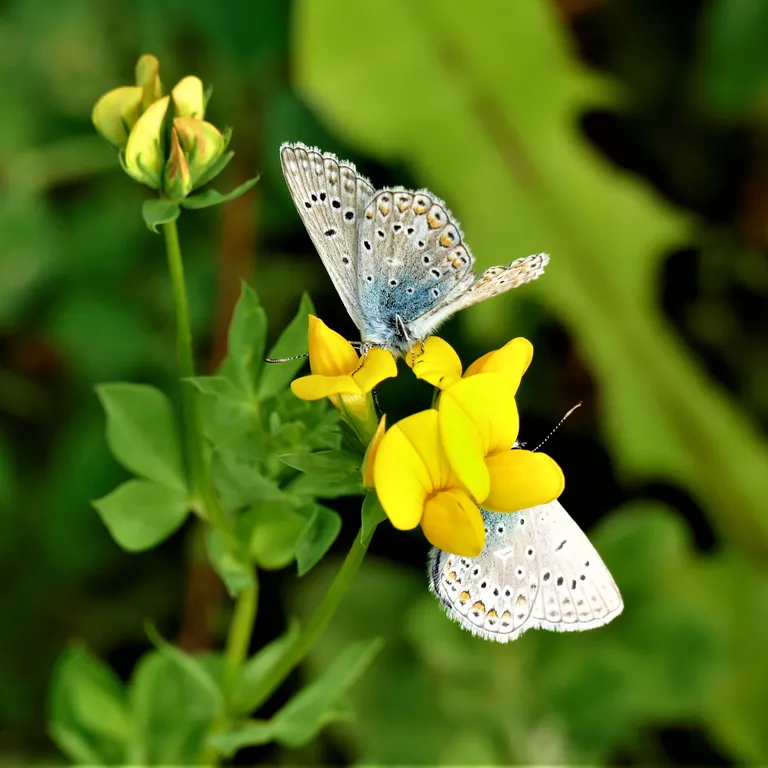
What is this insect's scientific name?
Polyommatus icarus
